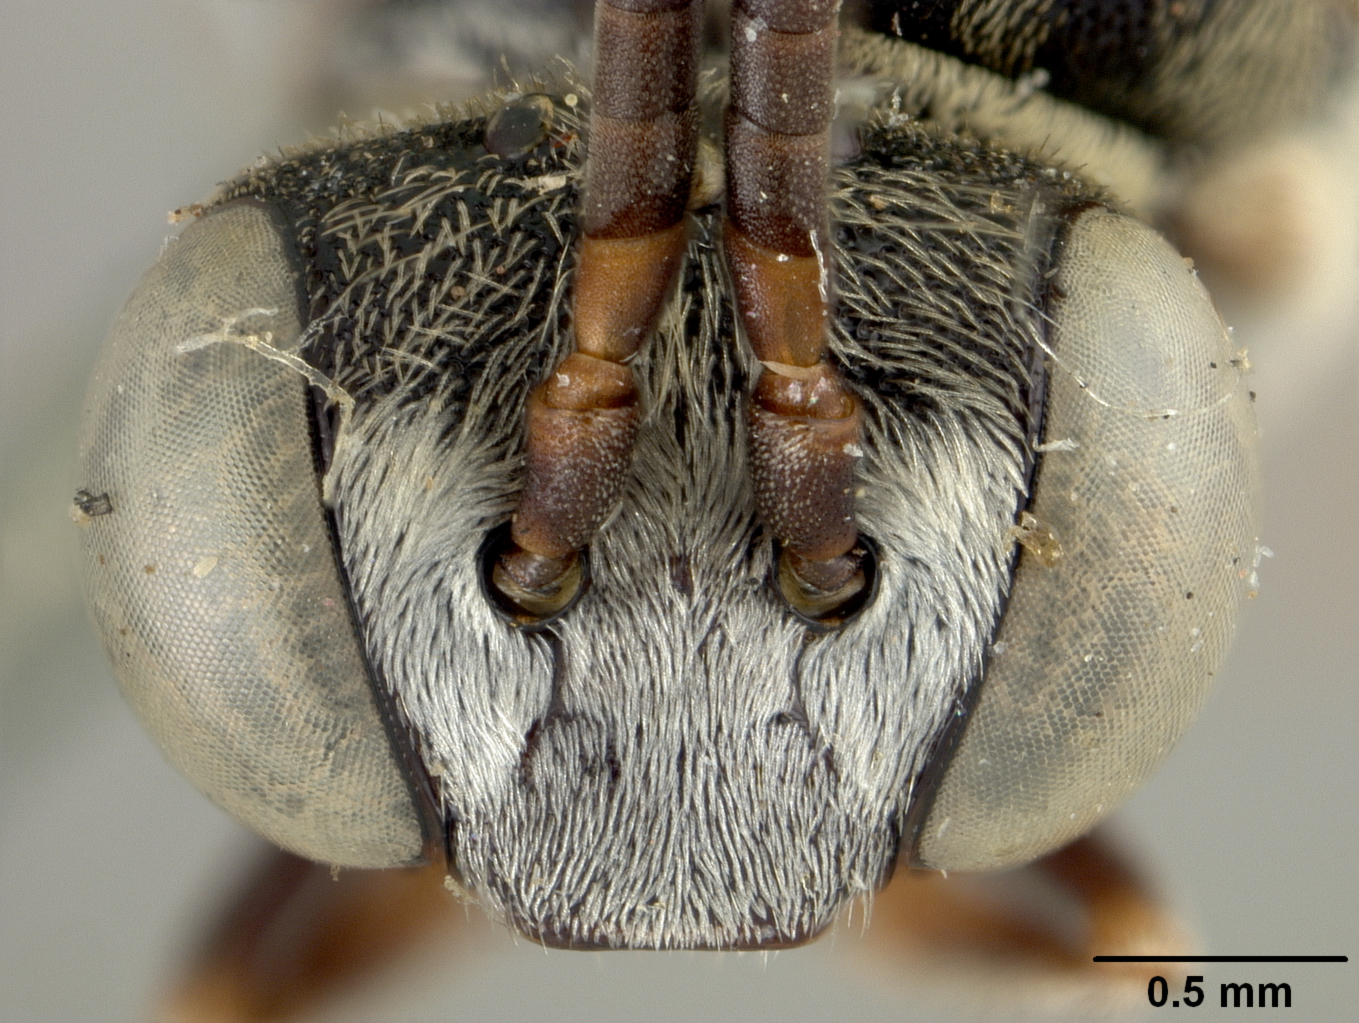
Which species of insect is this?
Epeolus beulahensis
